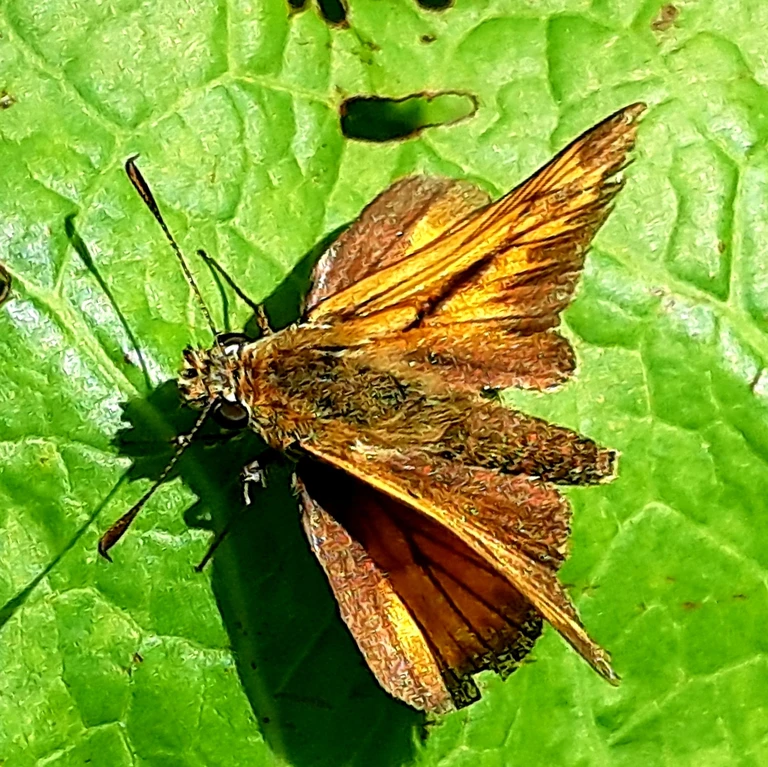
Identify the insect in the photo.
Ochlodes sylvanus (also Ochlodes venata)
